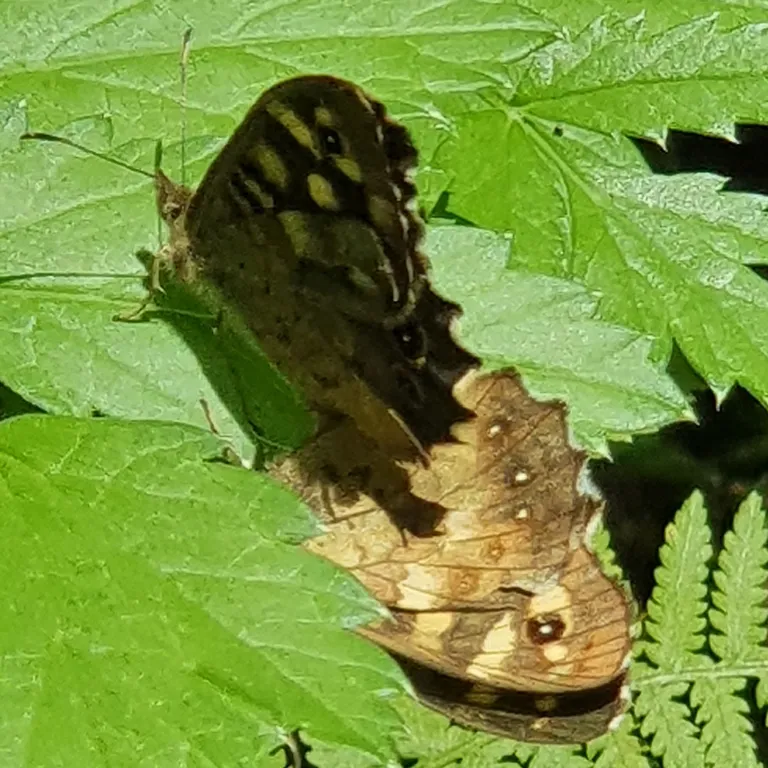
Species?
Pararge aegeria
